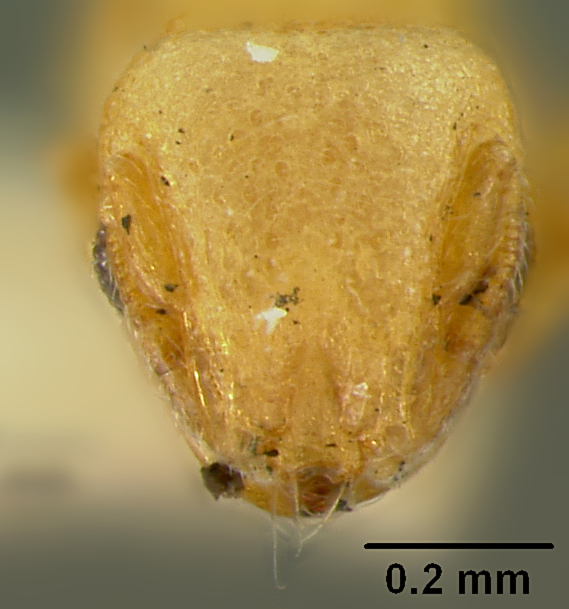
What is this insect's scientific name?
Mayriella abstinens
